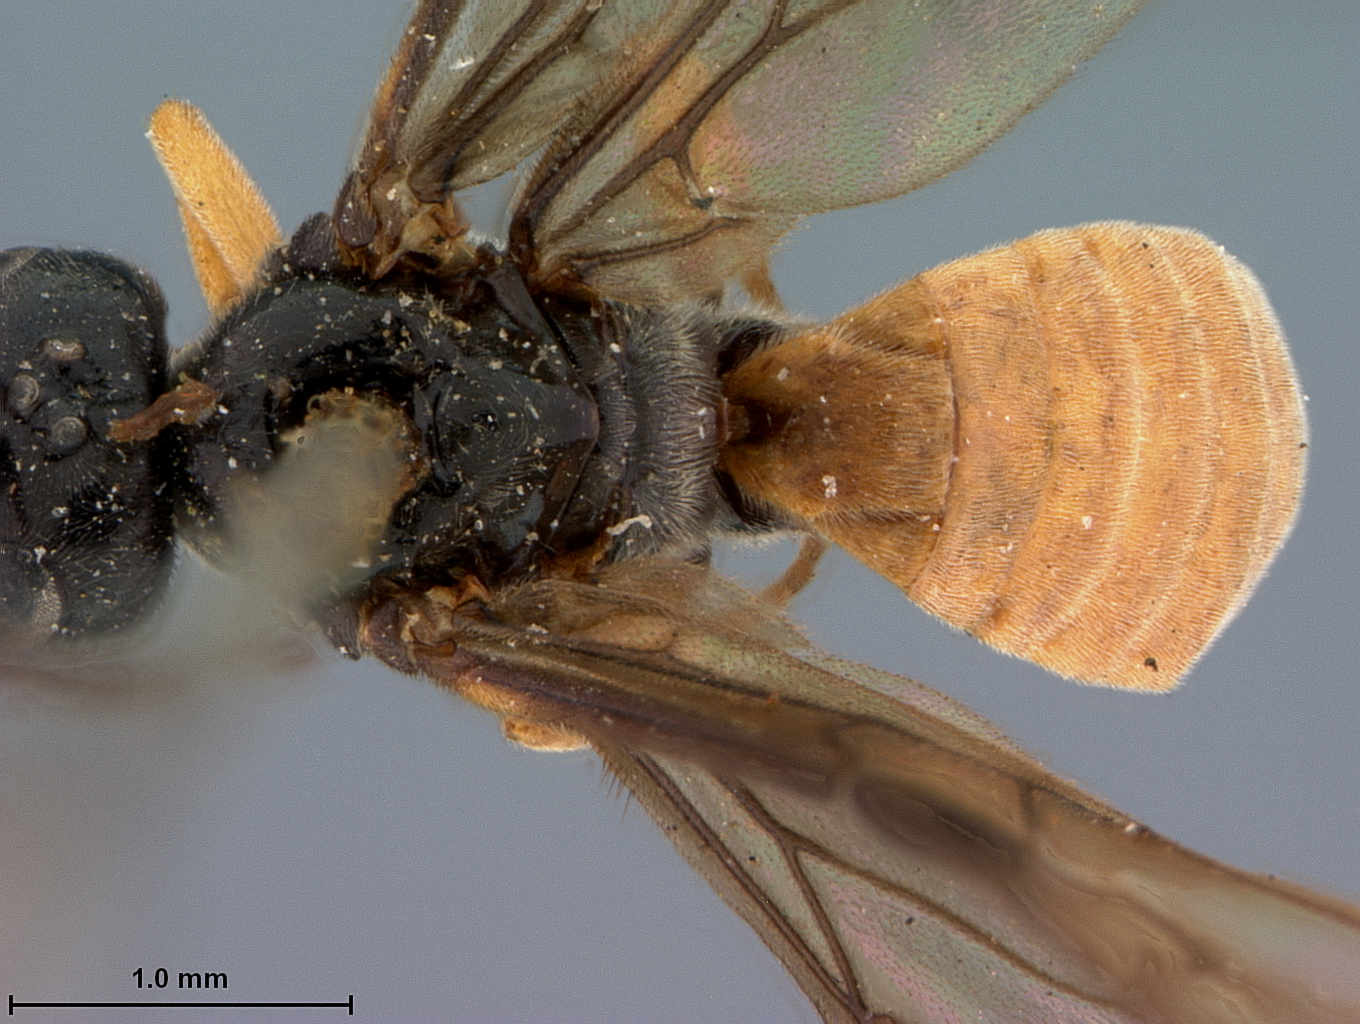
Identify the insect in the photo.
Ichneutes abdominalis
